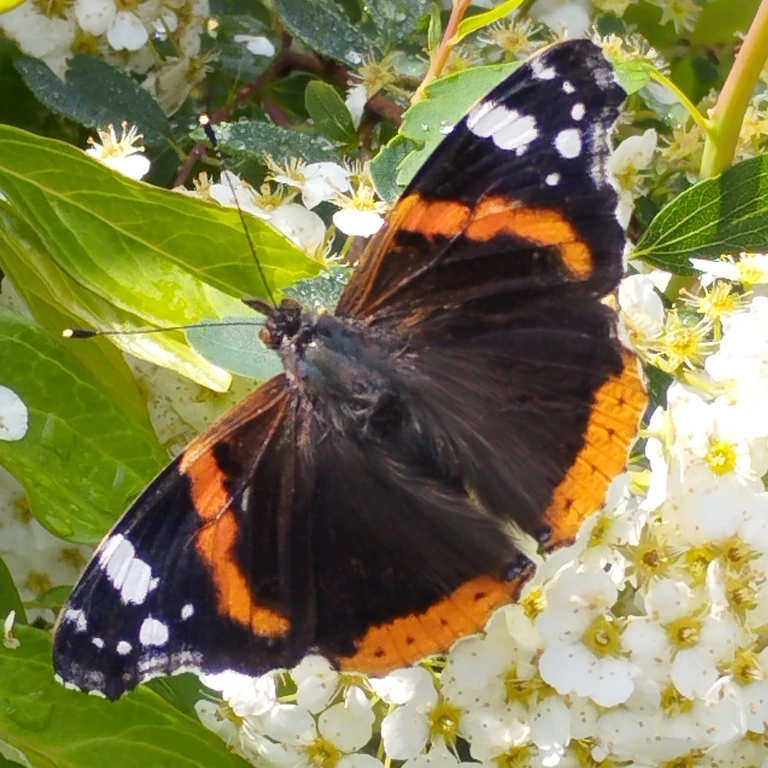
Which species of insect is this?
Vanessa atalanta
